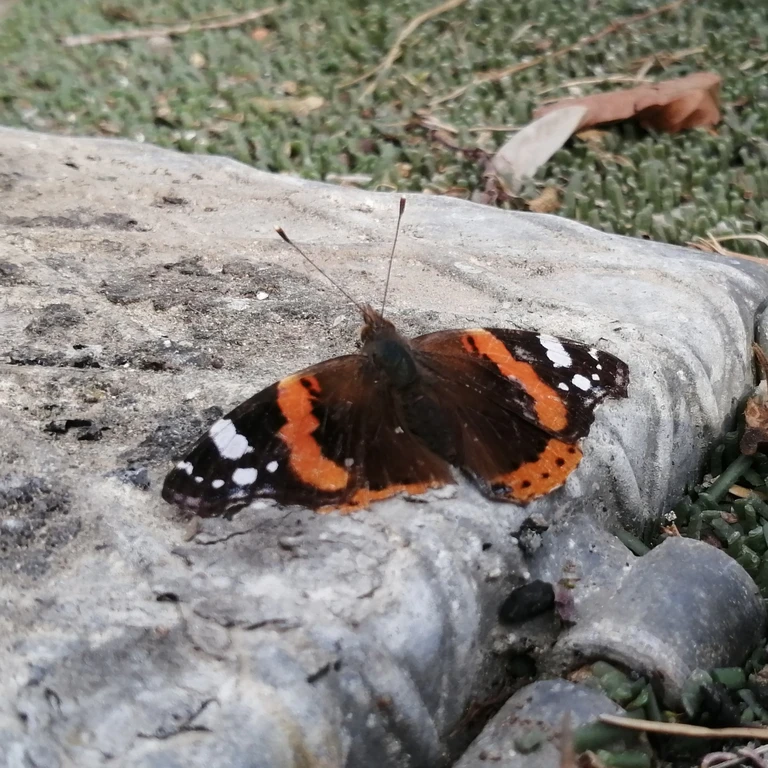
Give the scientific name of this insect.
Vanessa atalanta
